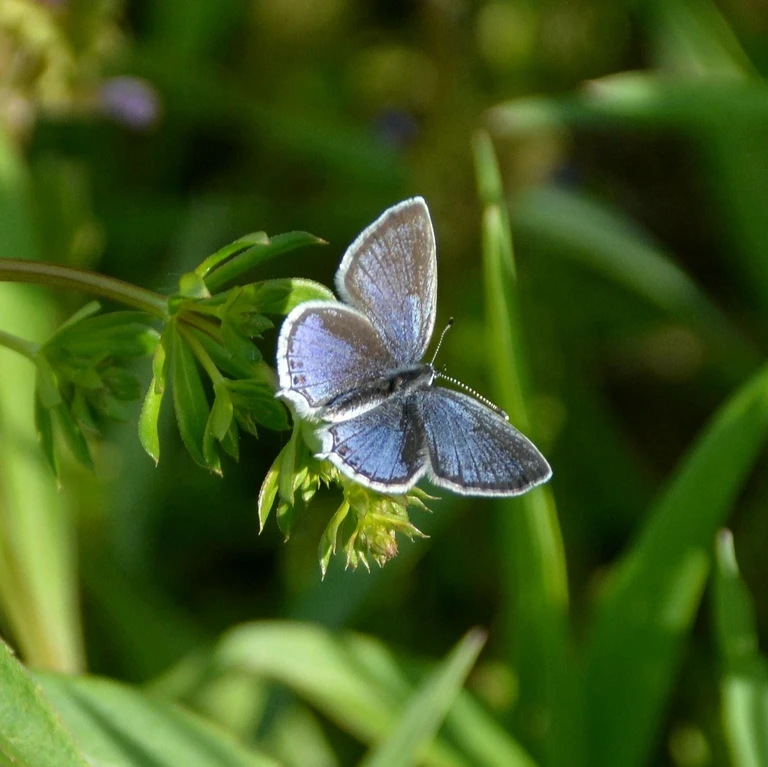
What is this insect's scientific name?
Cupido argiades (also Elkalyce argiades)
